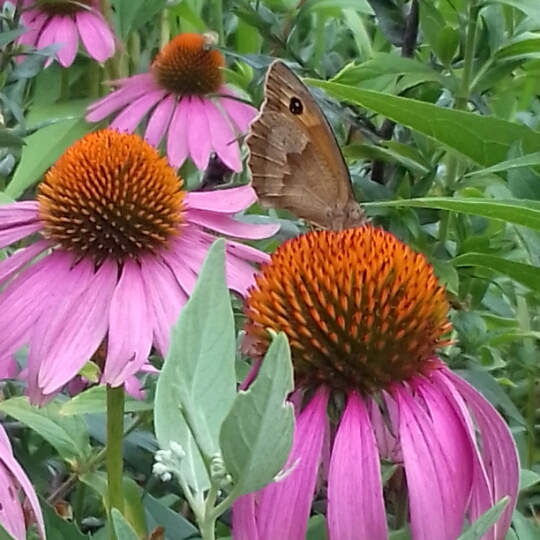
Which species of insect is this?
Maniola jurtina
